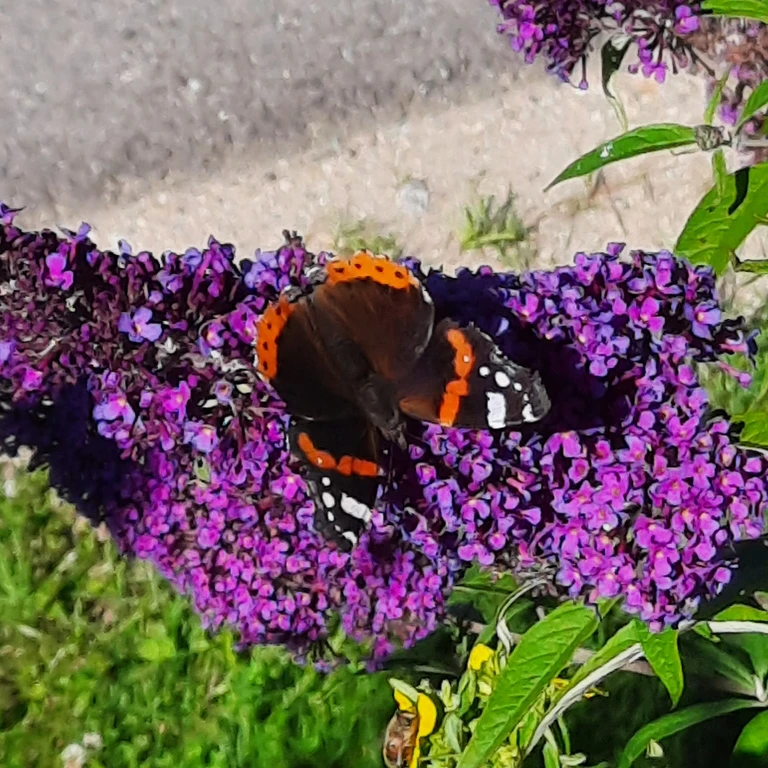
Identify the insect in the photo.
Vanessa atalanta
